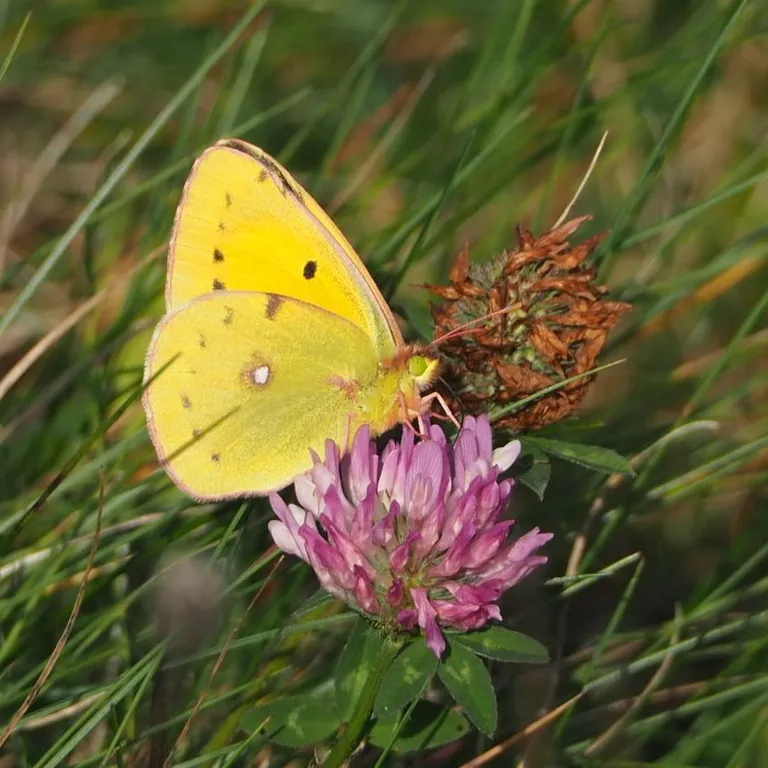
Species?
Colias croceus
